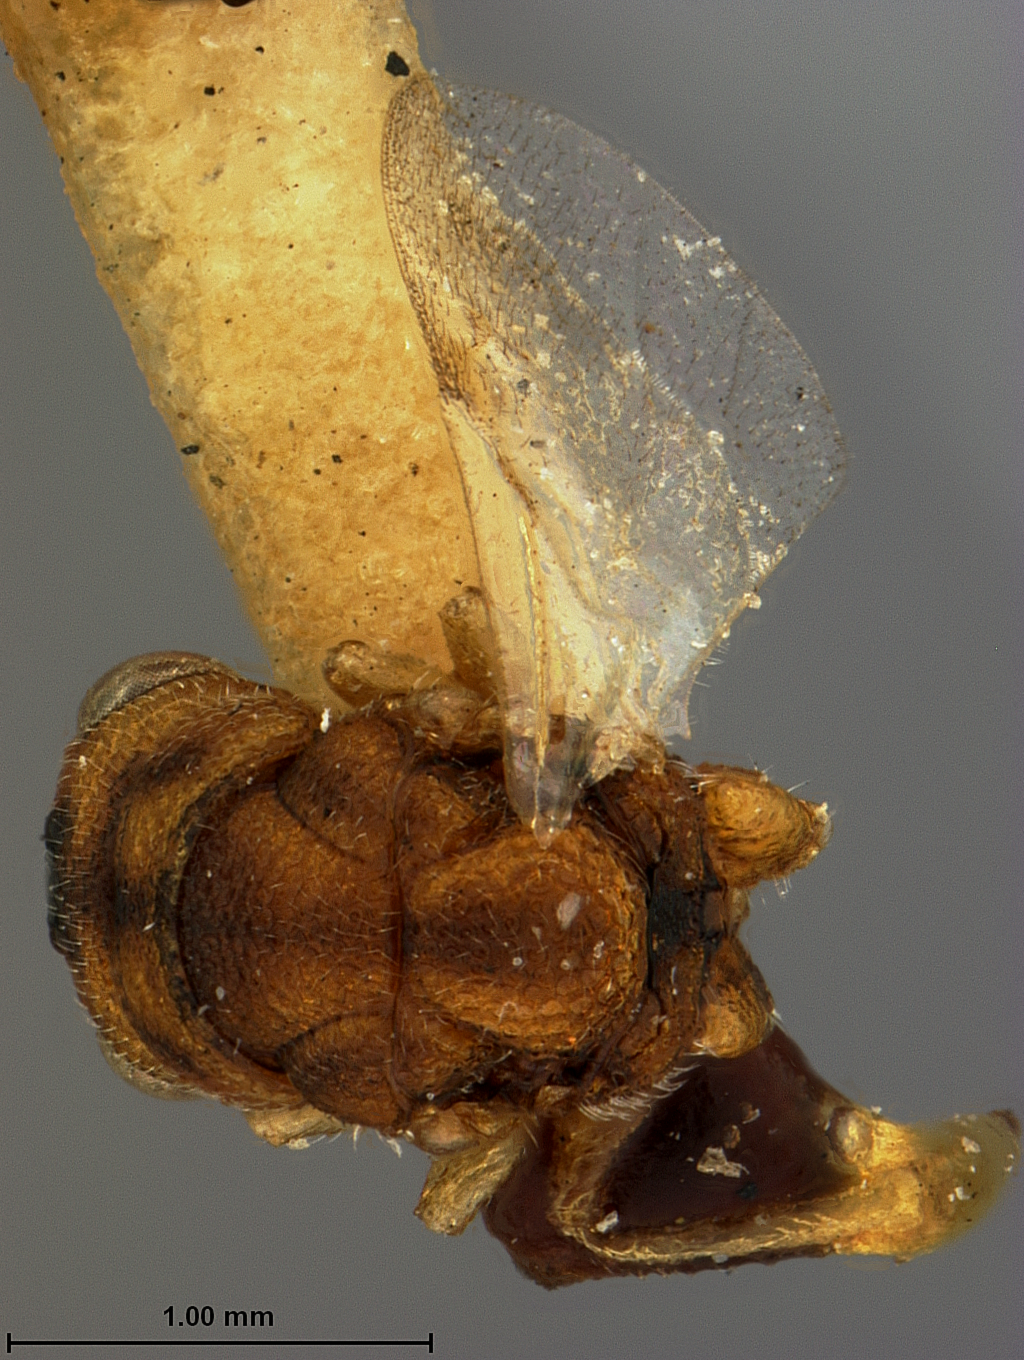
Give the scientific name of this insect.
Eurytoma mitsukurii
